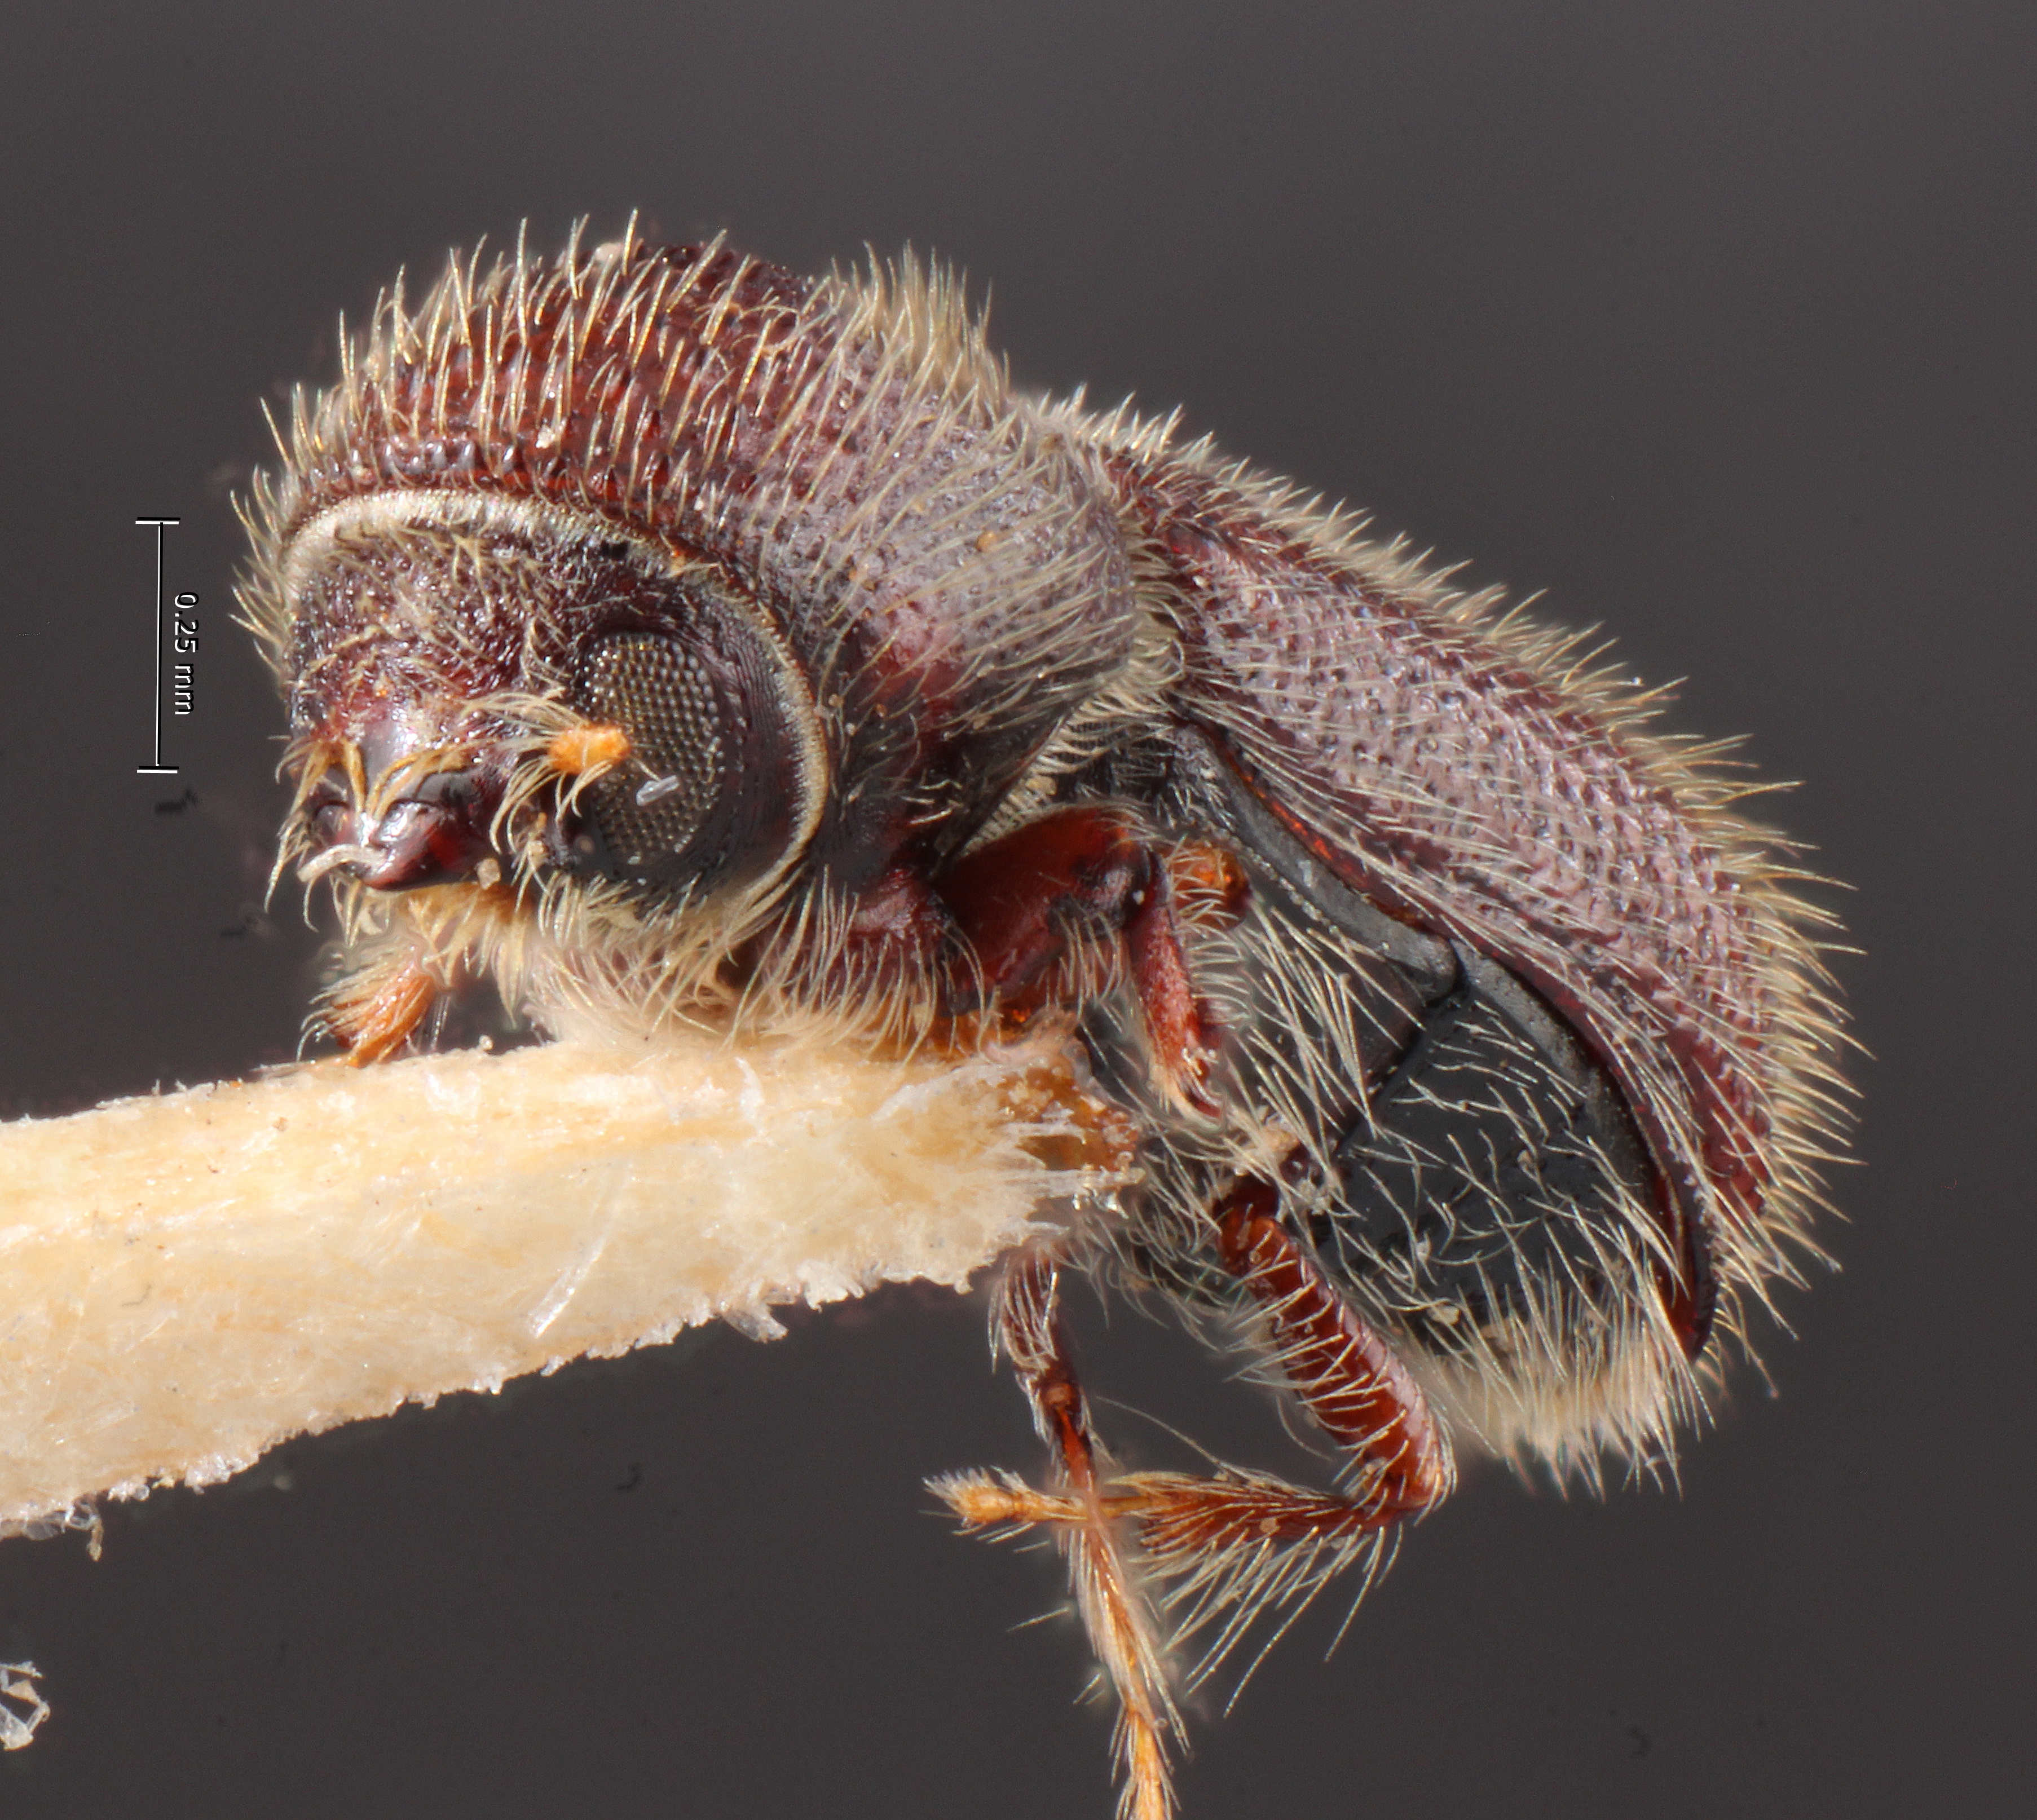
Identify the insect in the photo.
Hylocurus crinitus
